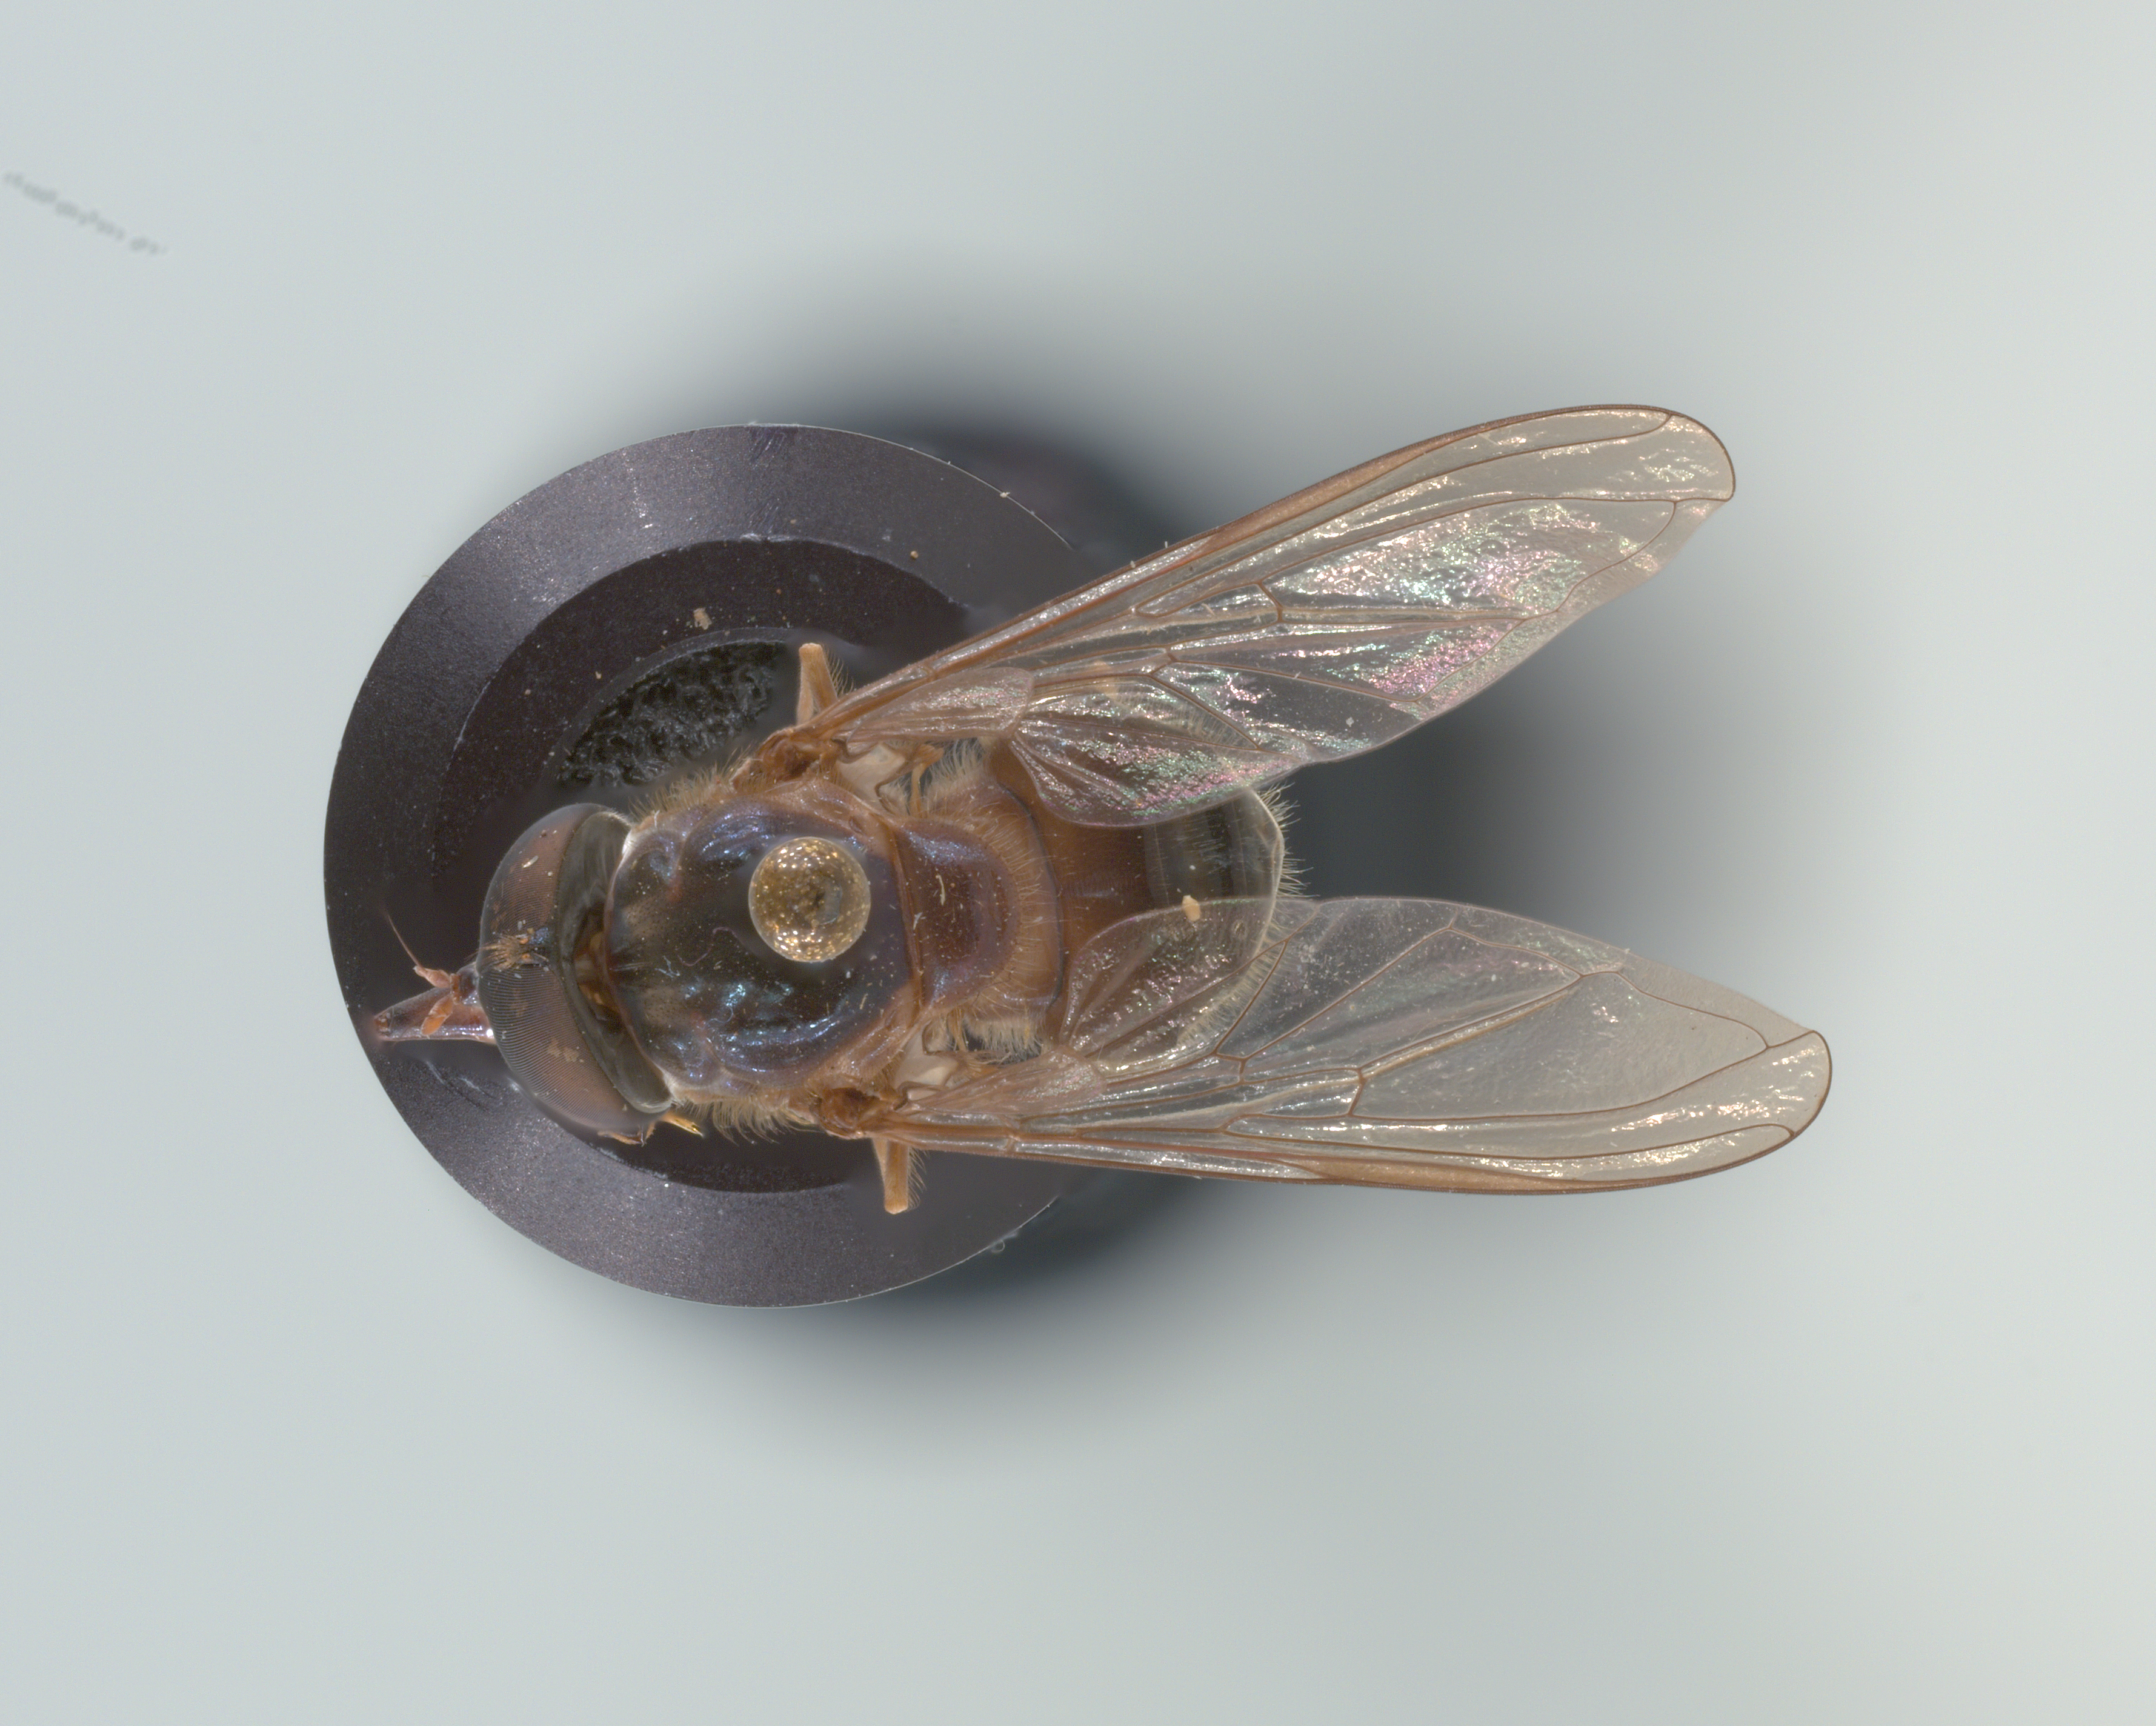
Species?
Rhingia fuscipes
